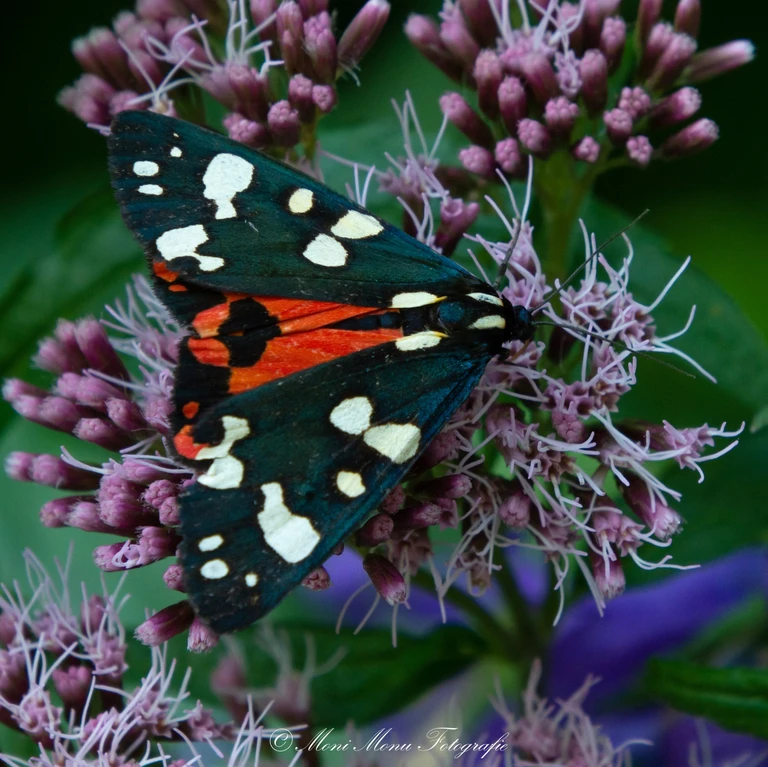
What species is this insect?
Callimorpha dominula
